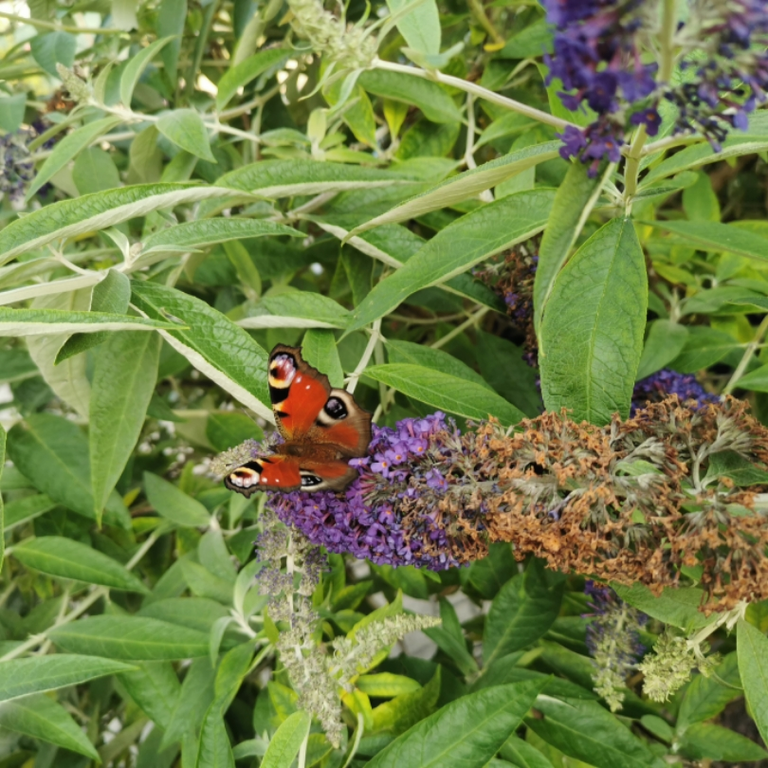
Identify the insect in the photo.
Aglais io
